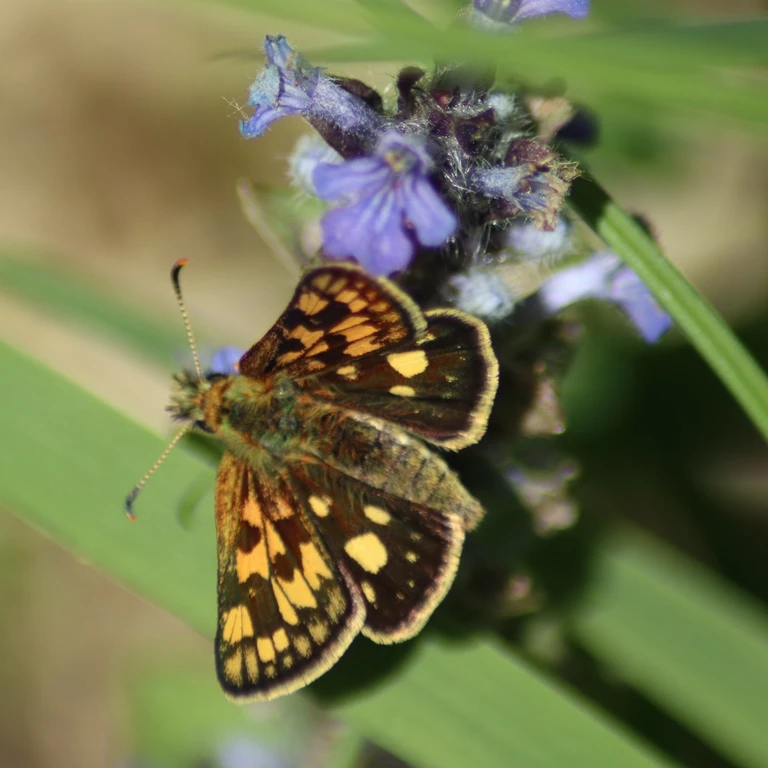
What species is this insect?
Carterocephalus palaemon
